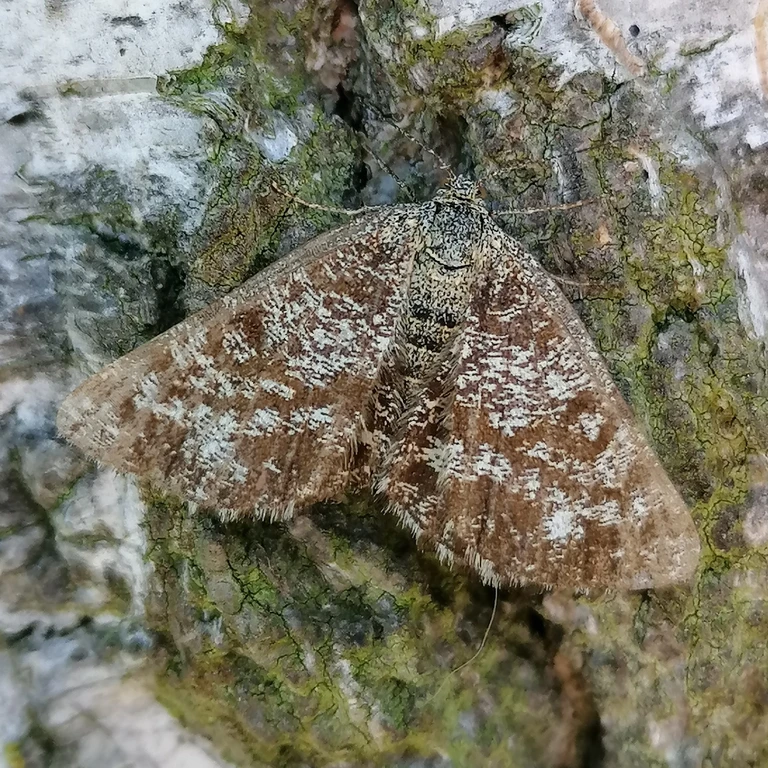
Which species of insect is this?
Ematurga atomaria
